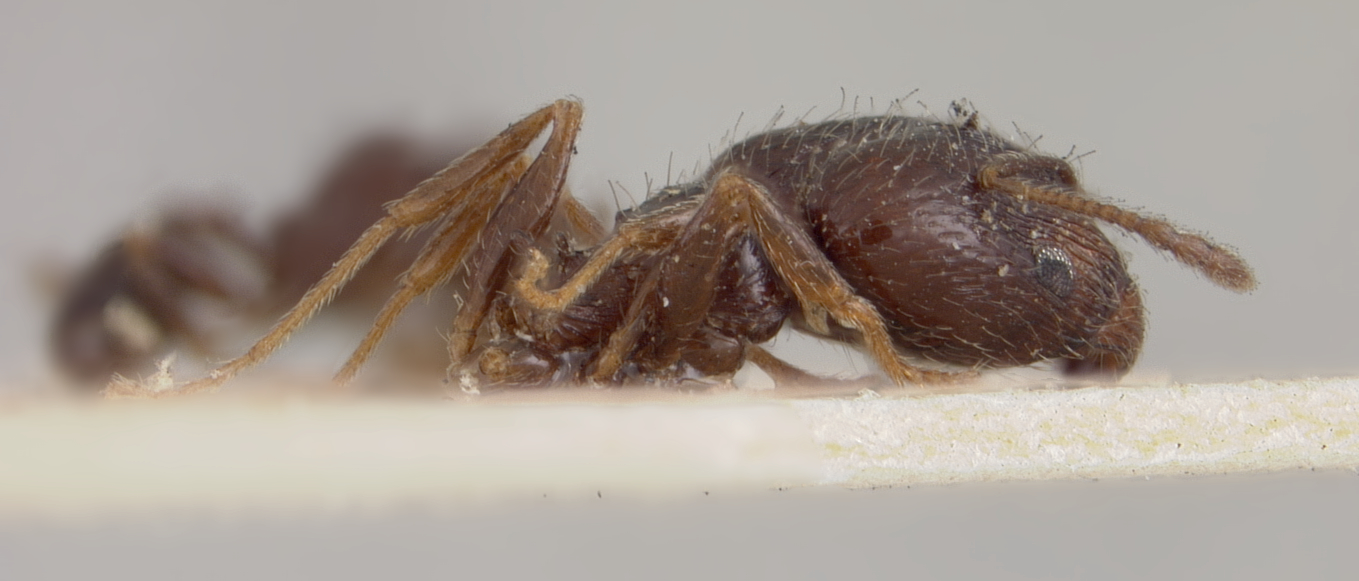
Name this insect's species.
Pheidole ceres
